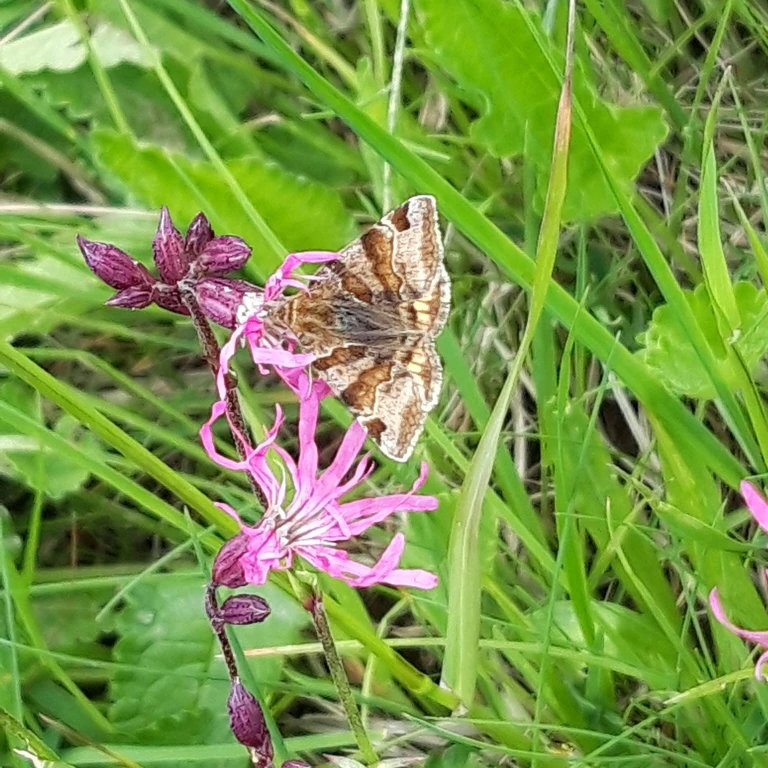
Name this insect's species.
Euclidia glyphica
